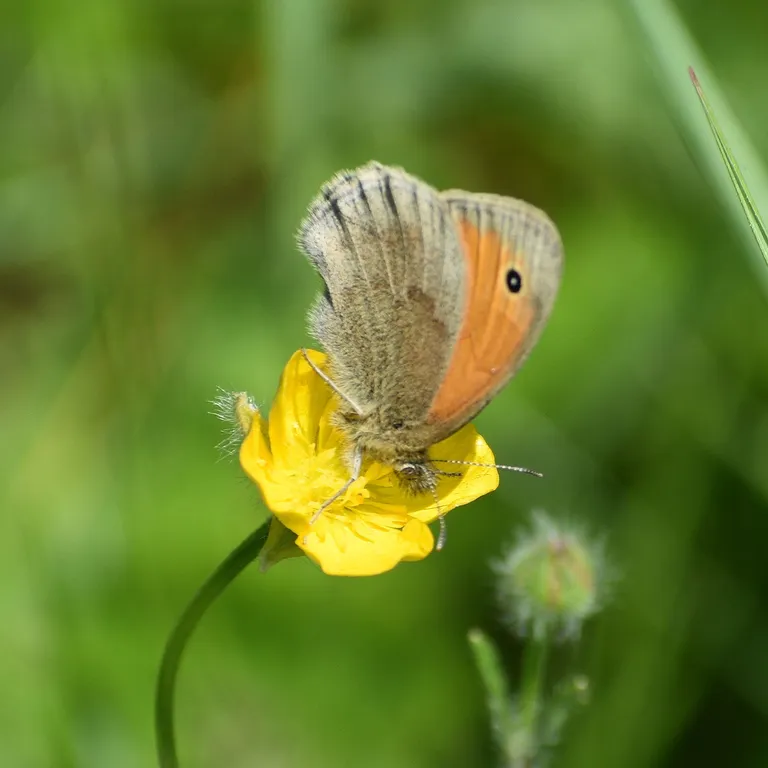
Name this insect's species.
Coenonympha pamphilus
